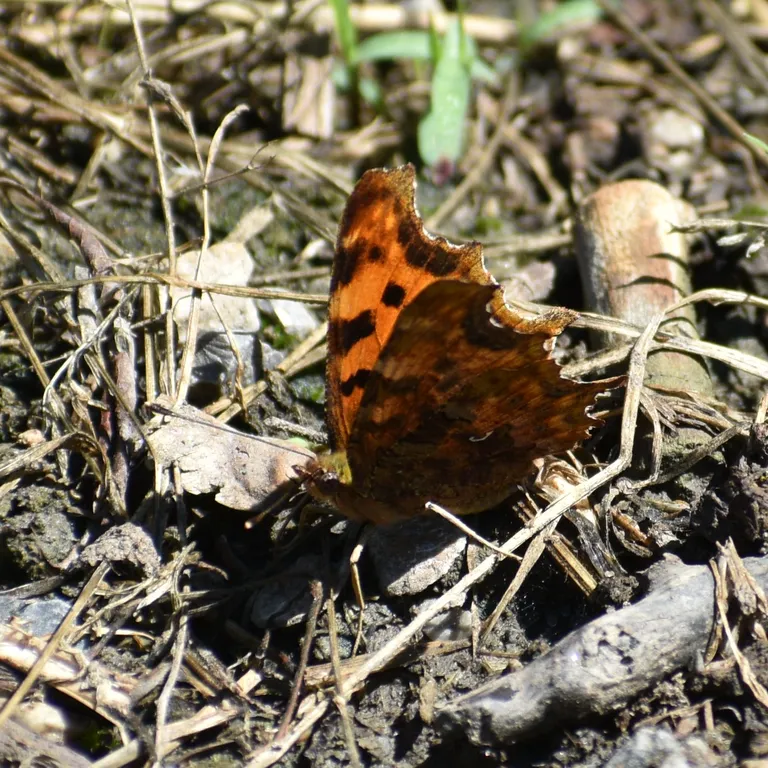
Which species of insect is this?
Polygonia c-album
